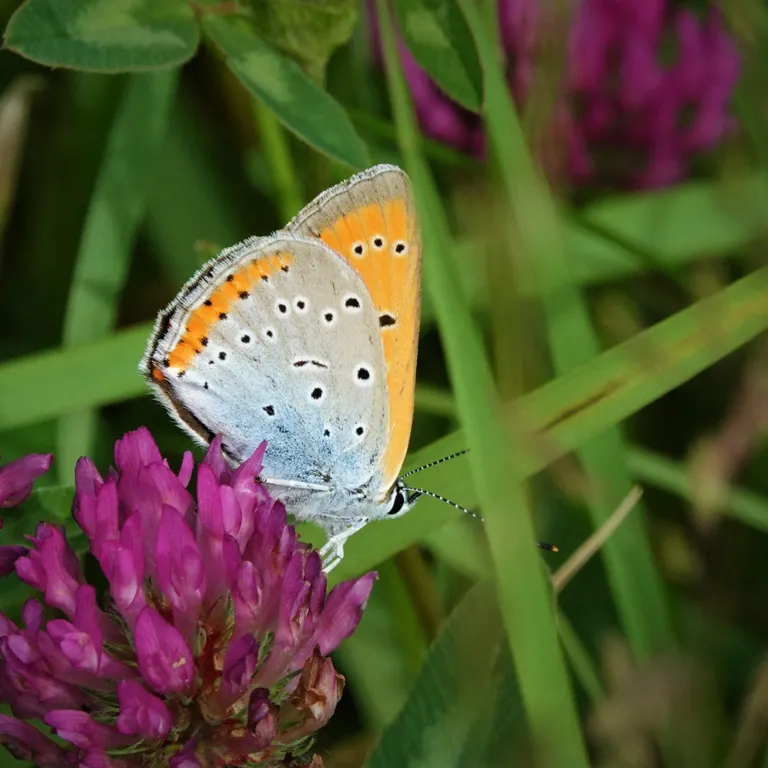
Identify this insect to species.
Lycaena dispar
